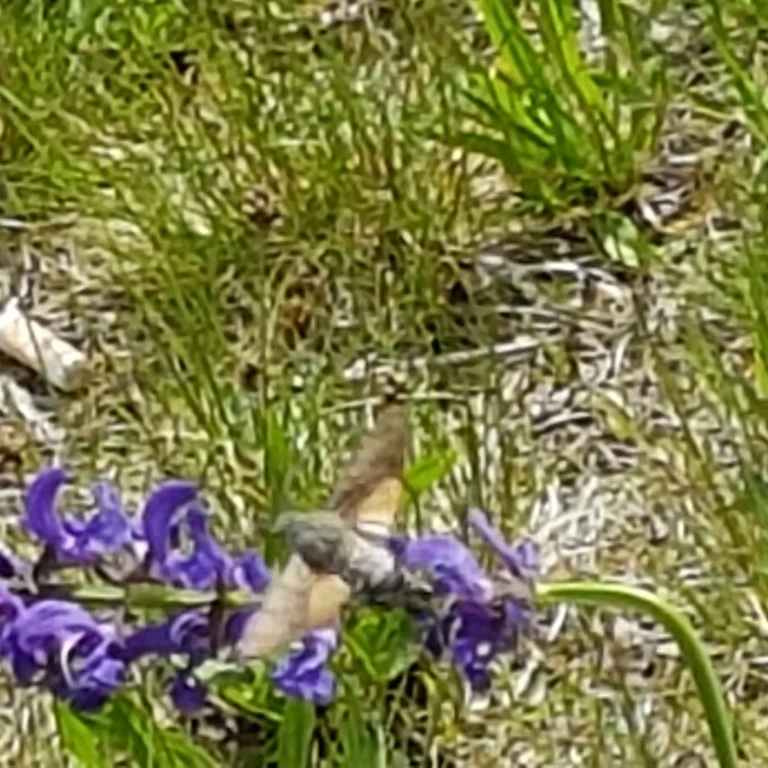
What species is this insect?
Macroglossum stellatarum
